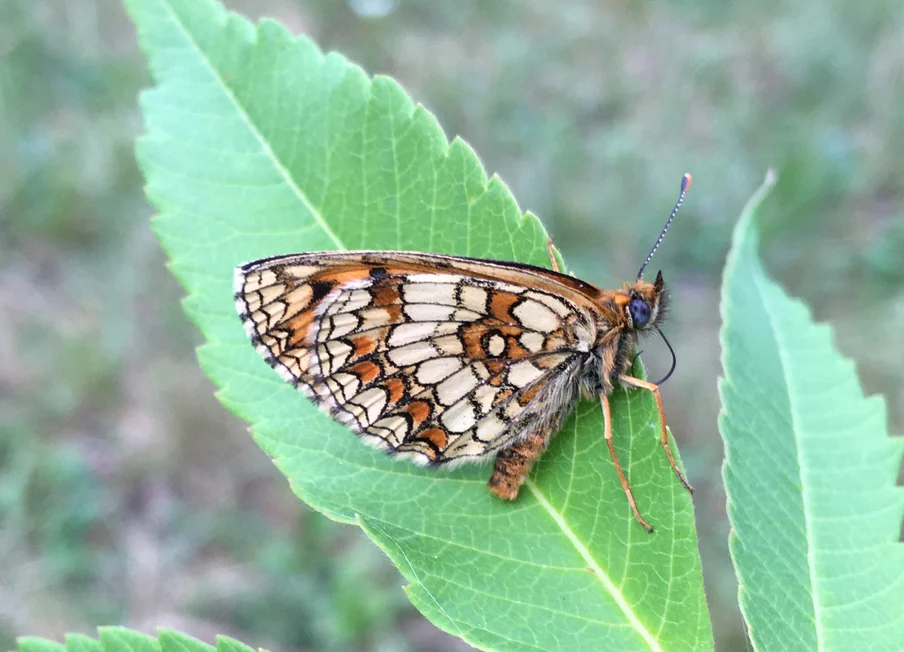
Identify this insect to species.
Melitaea athalia
